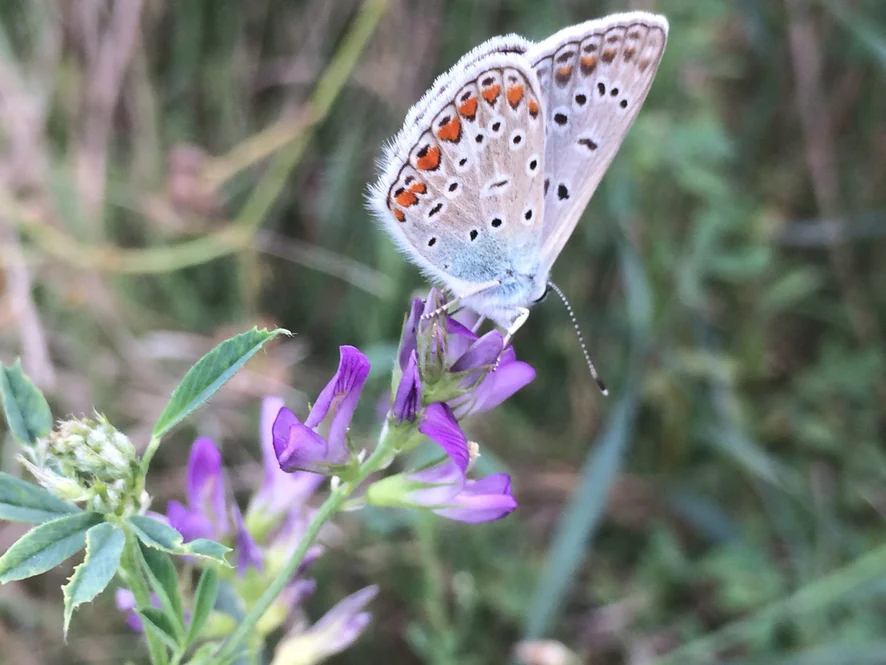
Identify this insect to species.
Polyommatus icarus
